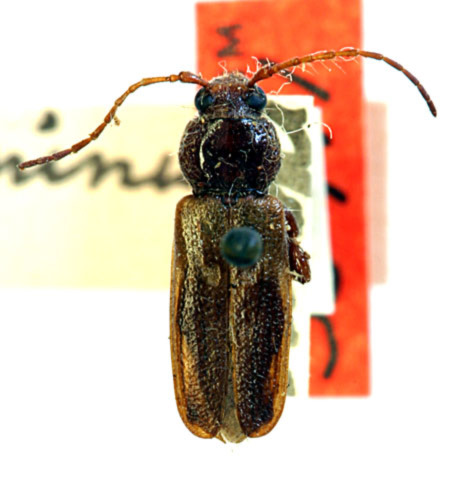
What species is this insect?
Hylotrupes minutus (also Hylotrupes bajulus)
